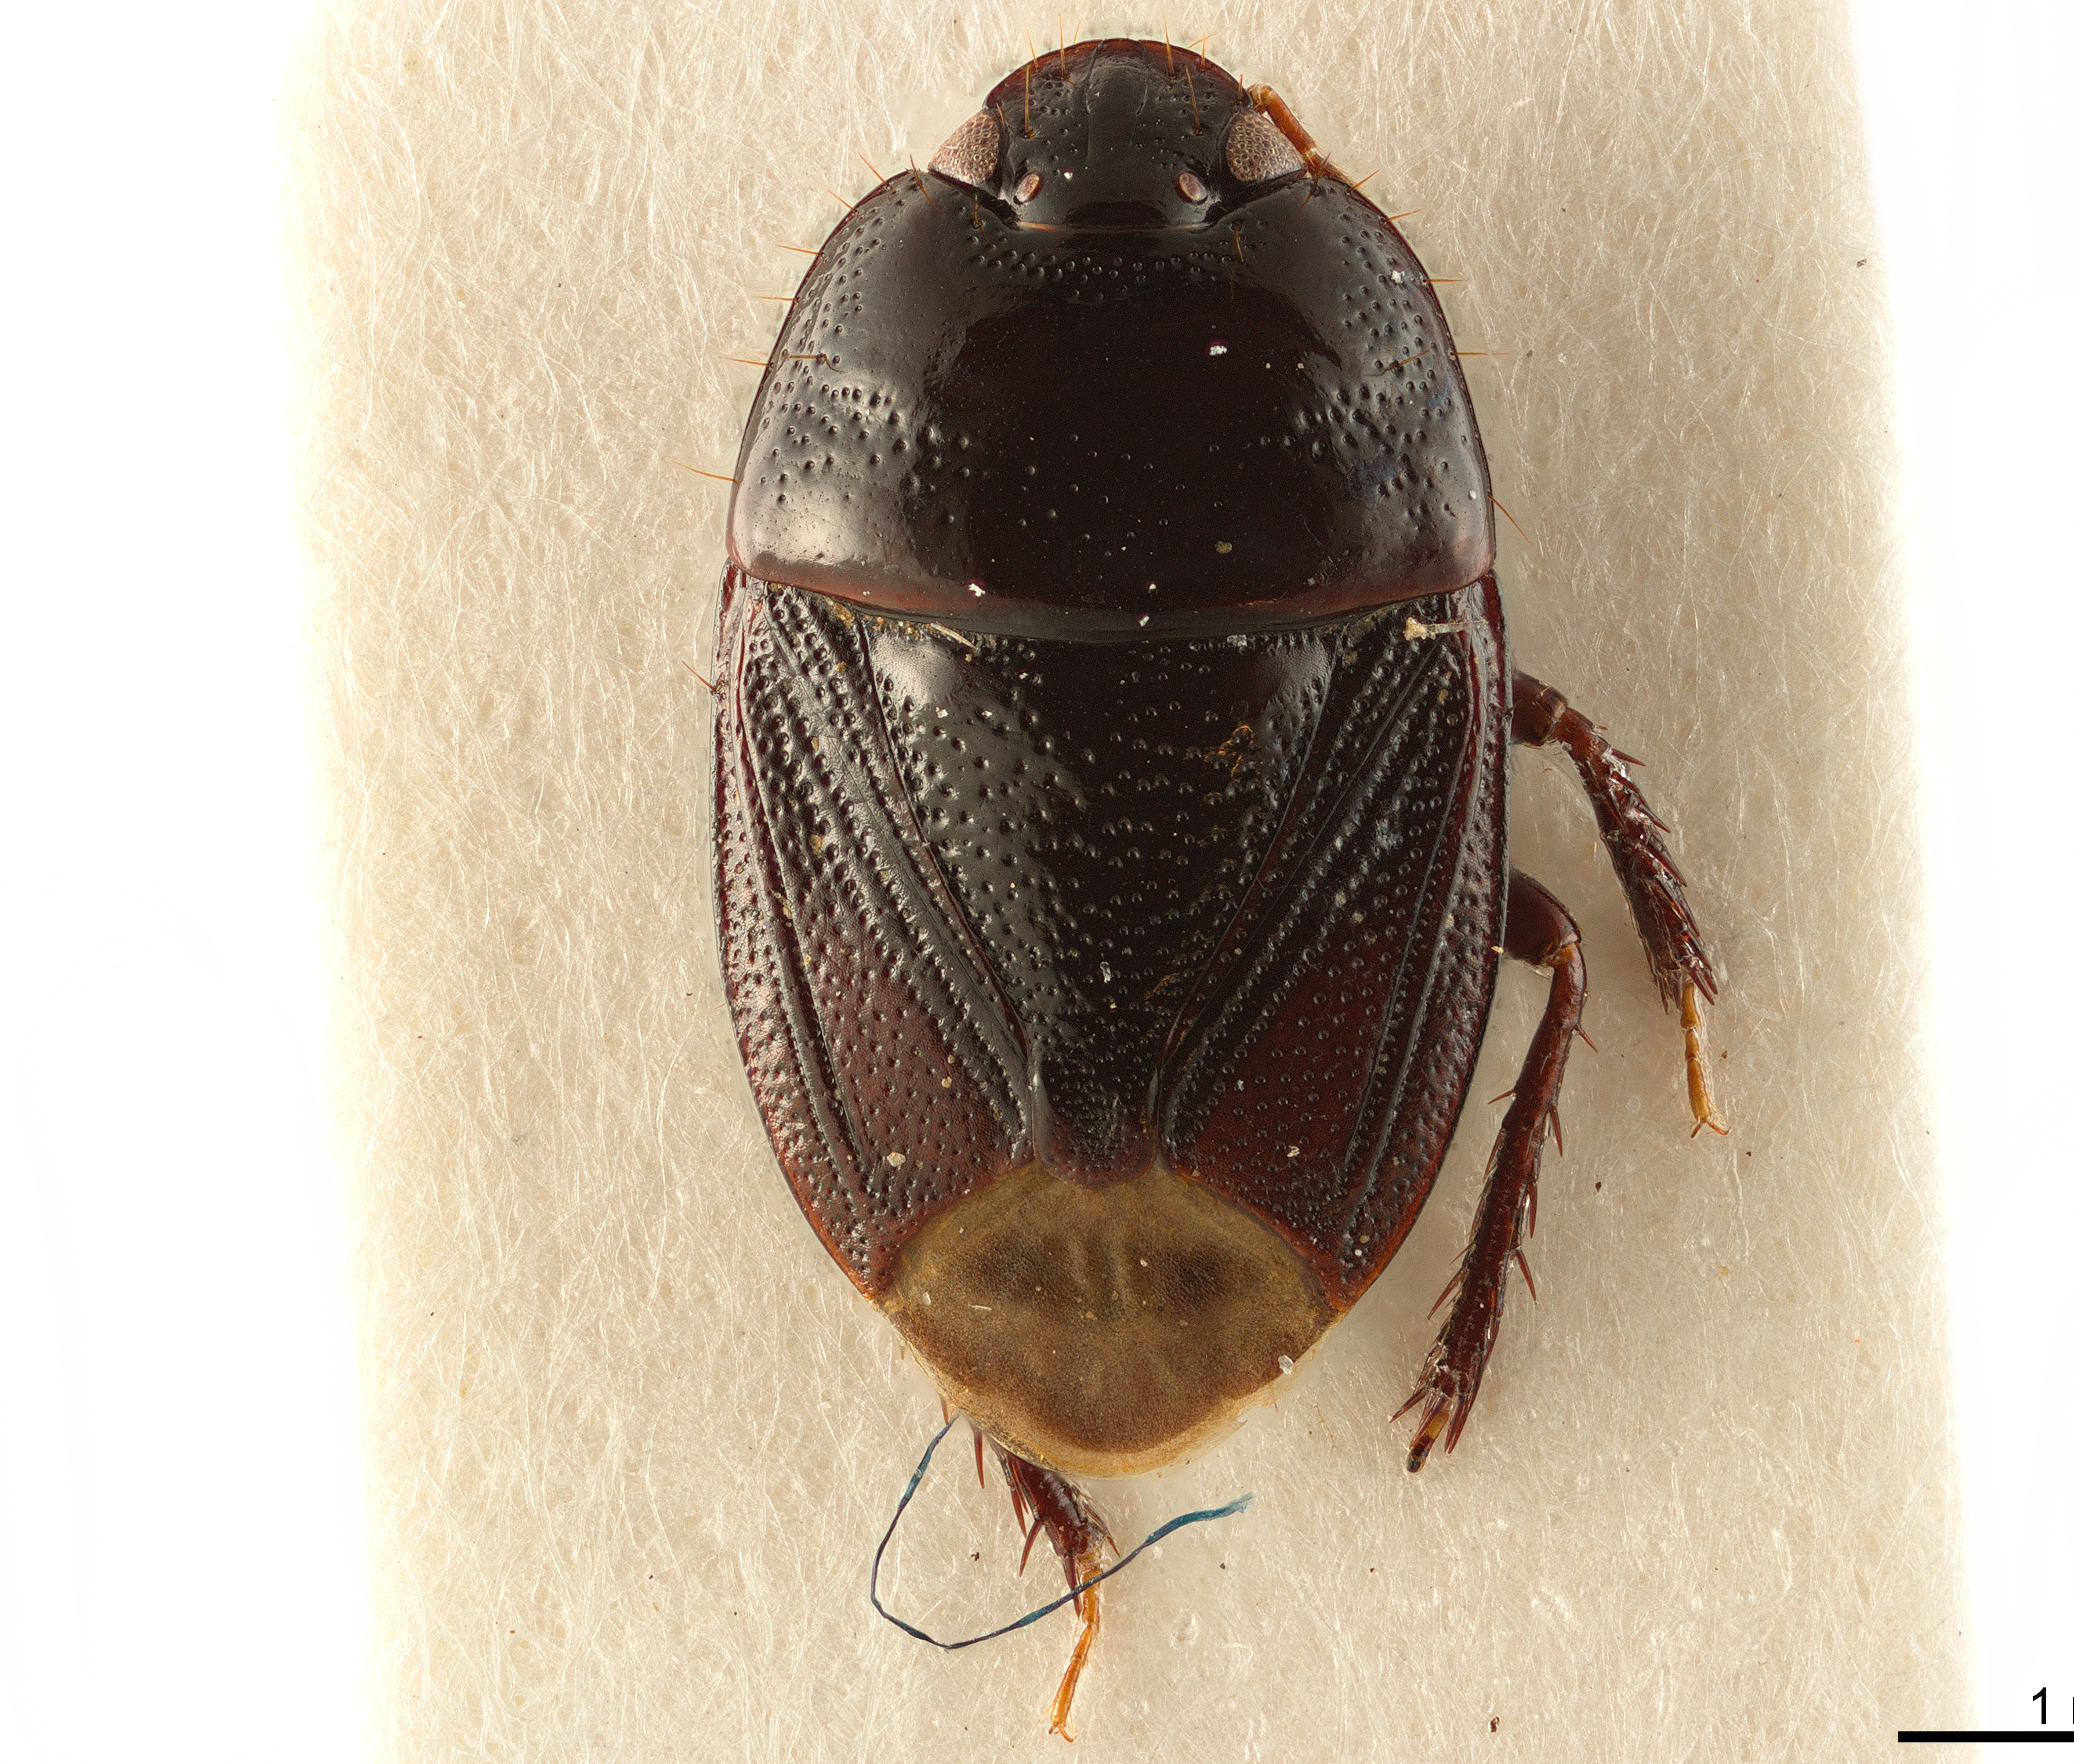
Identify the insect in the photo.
Fromundus pygmaeus
